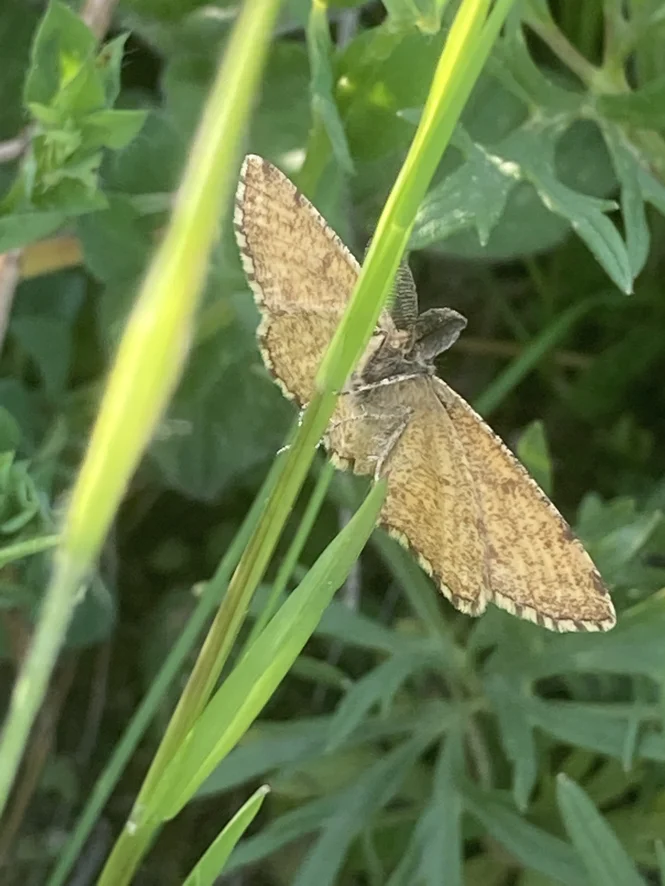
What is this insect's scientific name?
Ematurga atomaria
